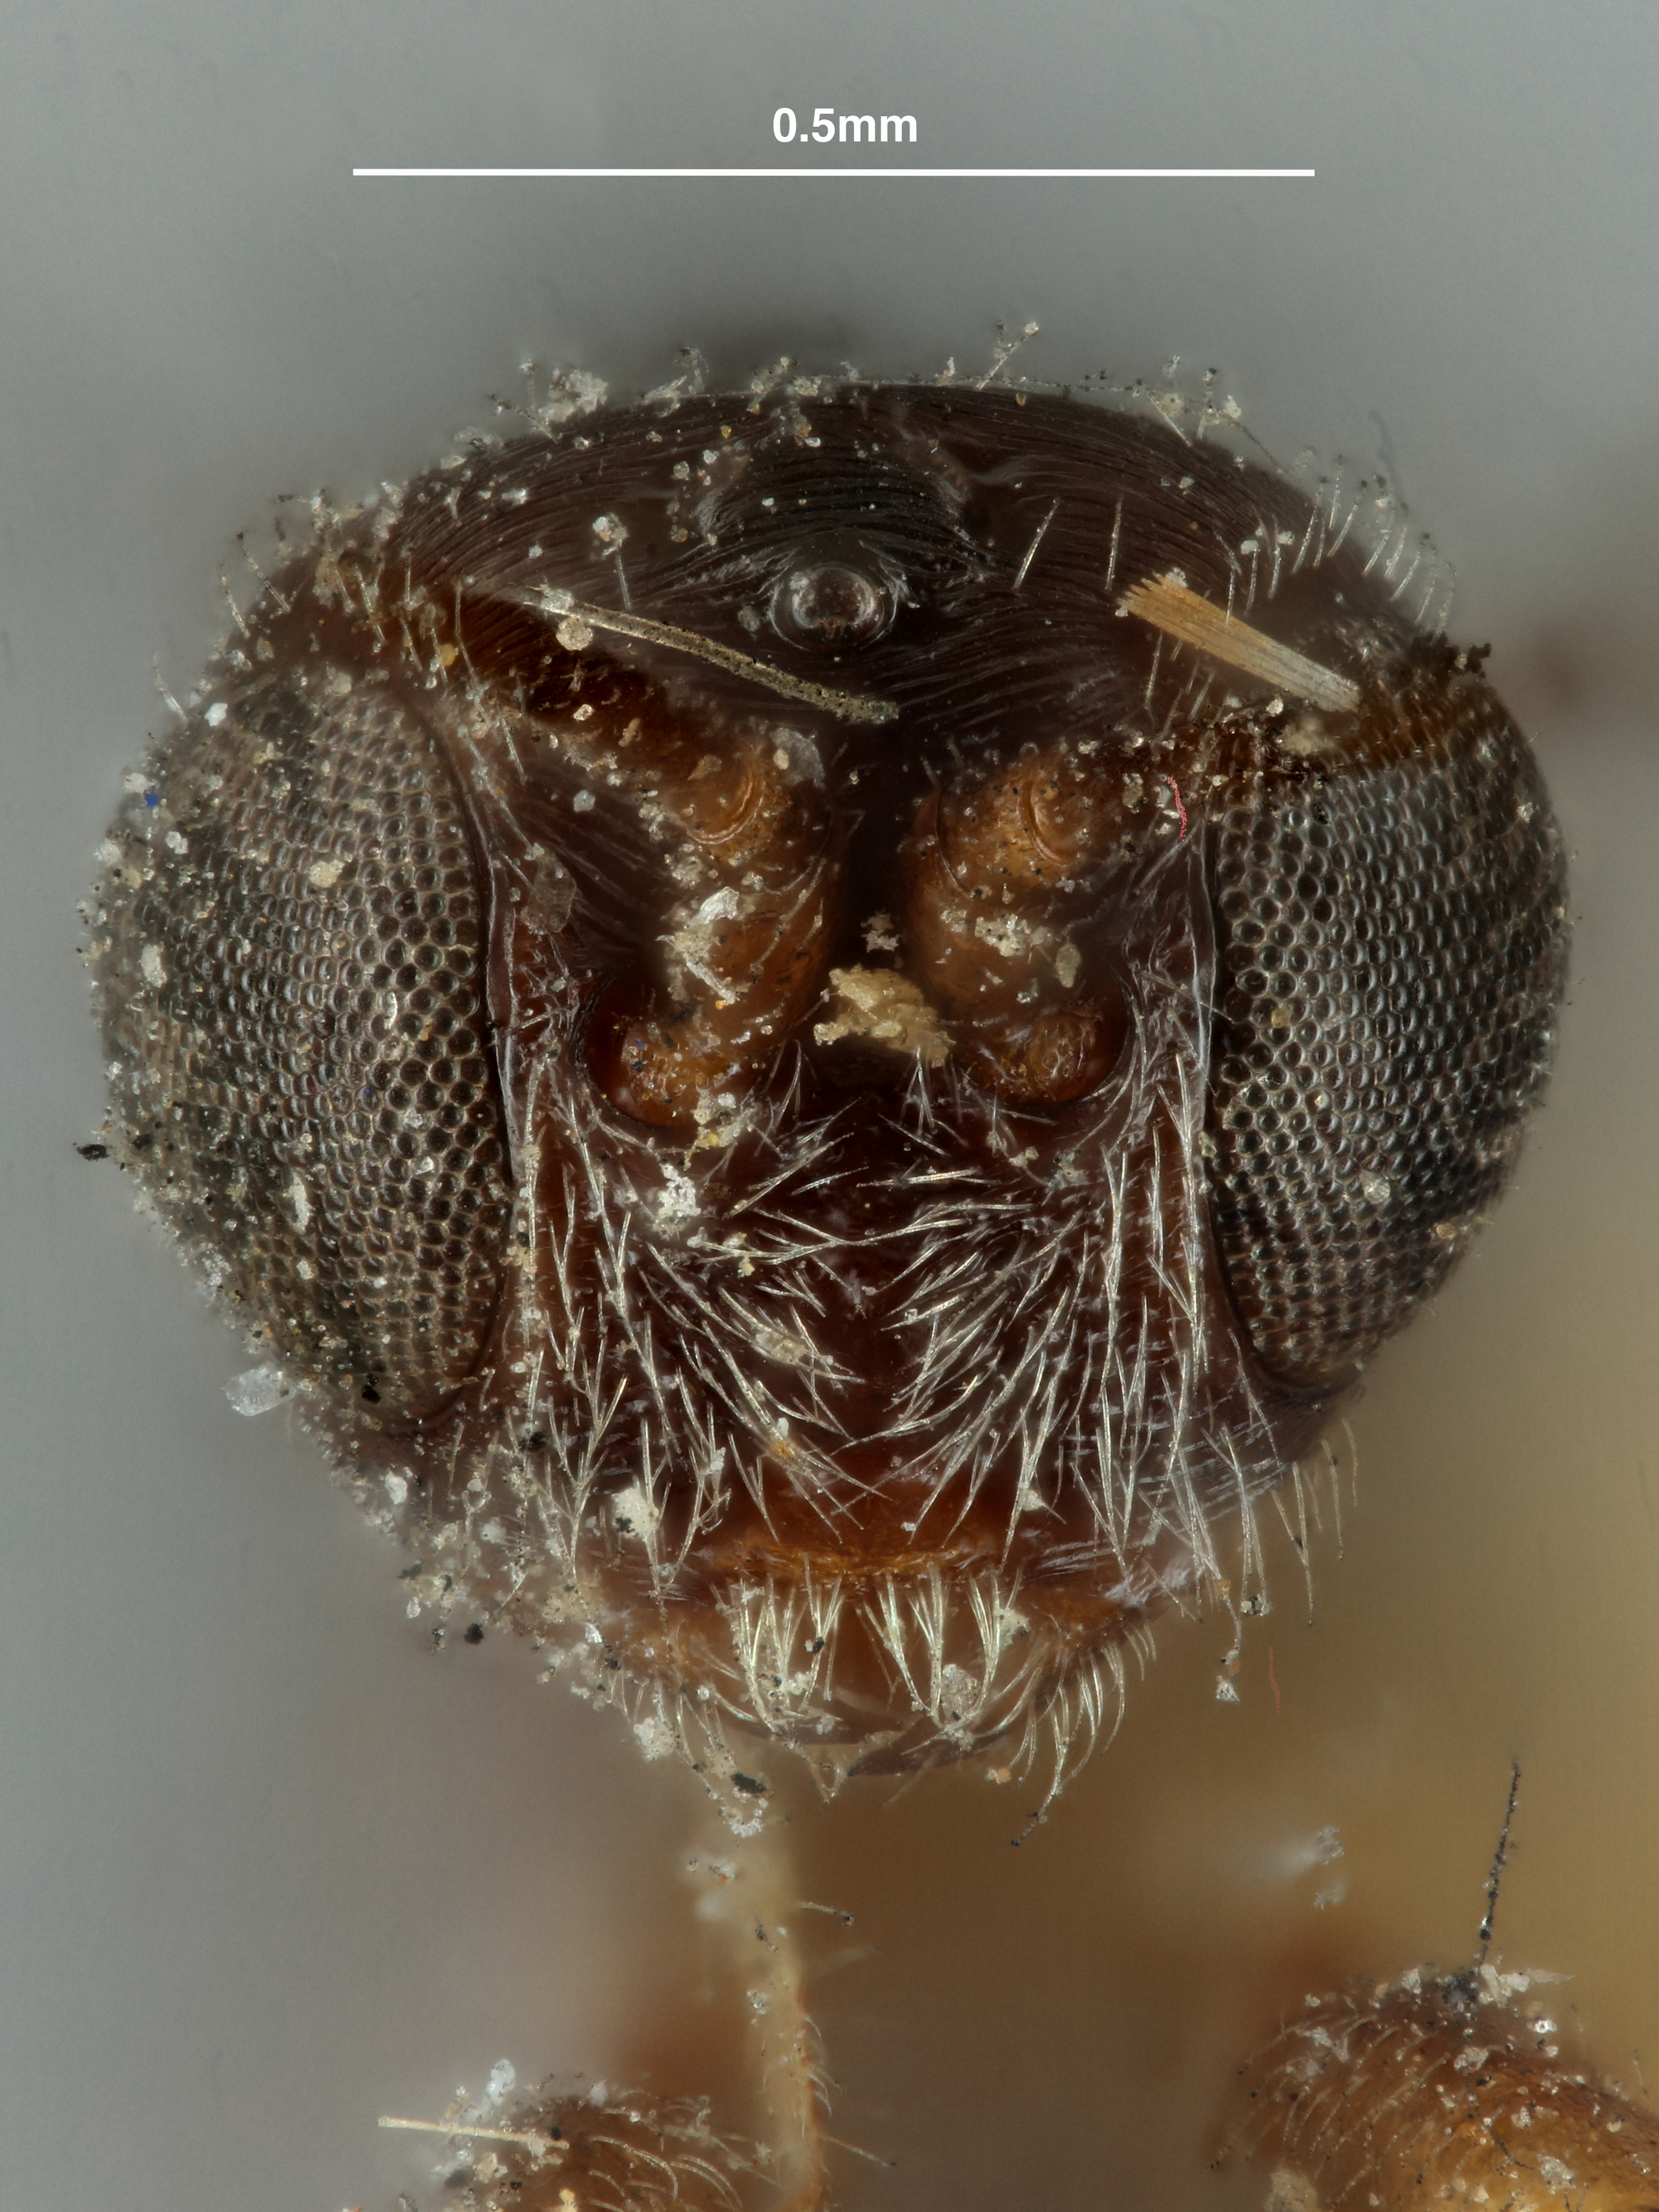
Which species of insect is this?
Heterospilus caryae
